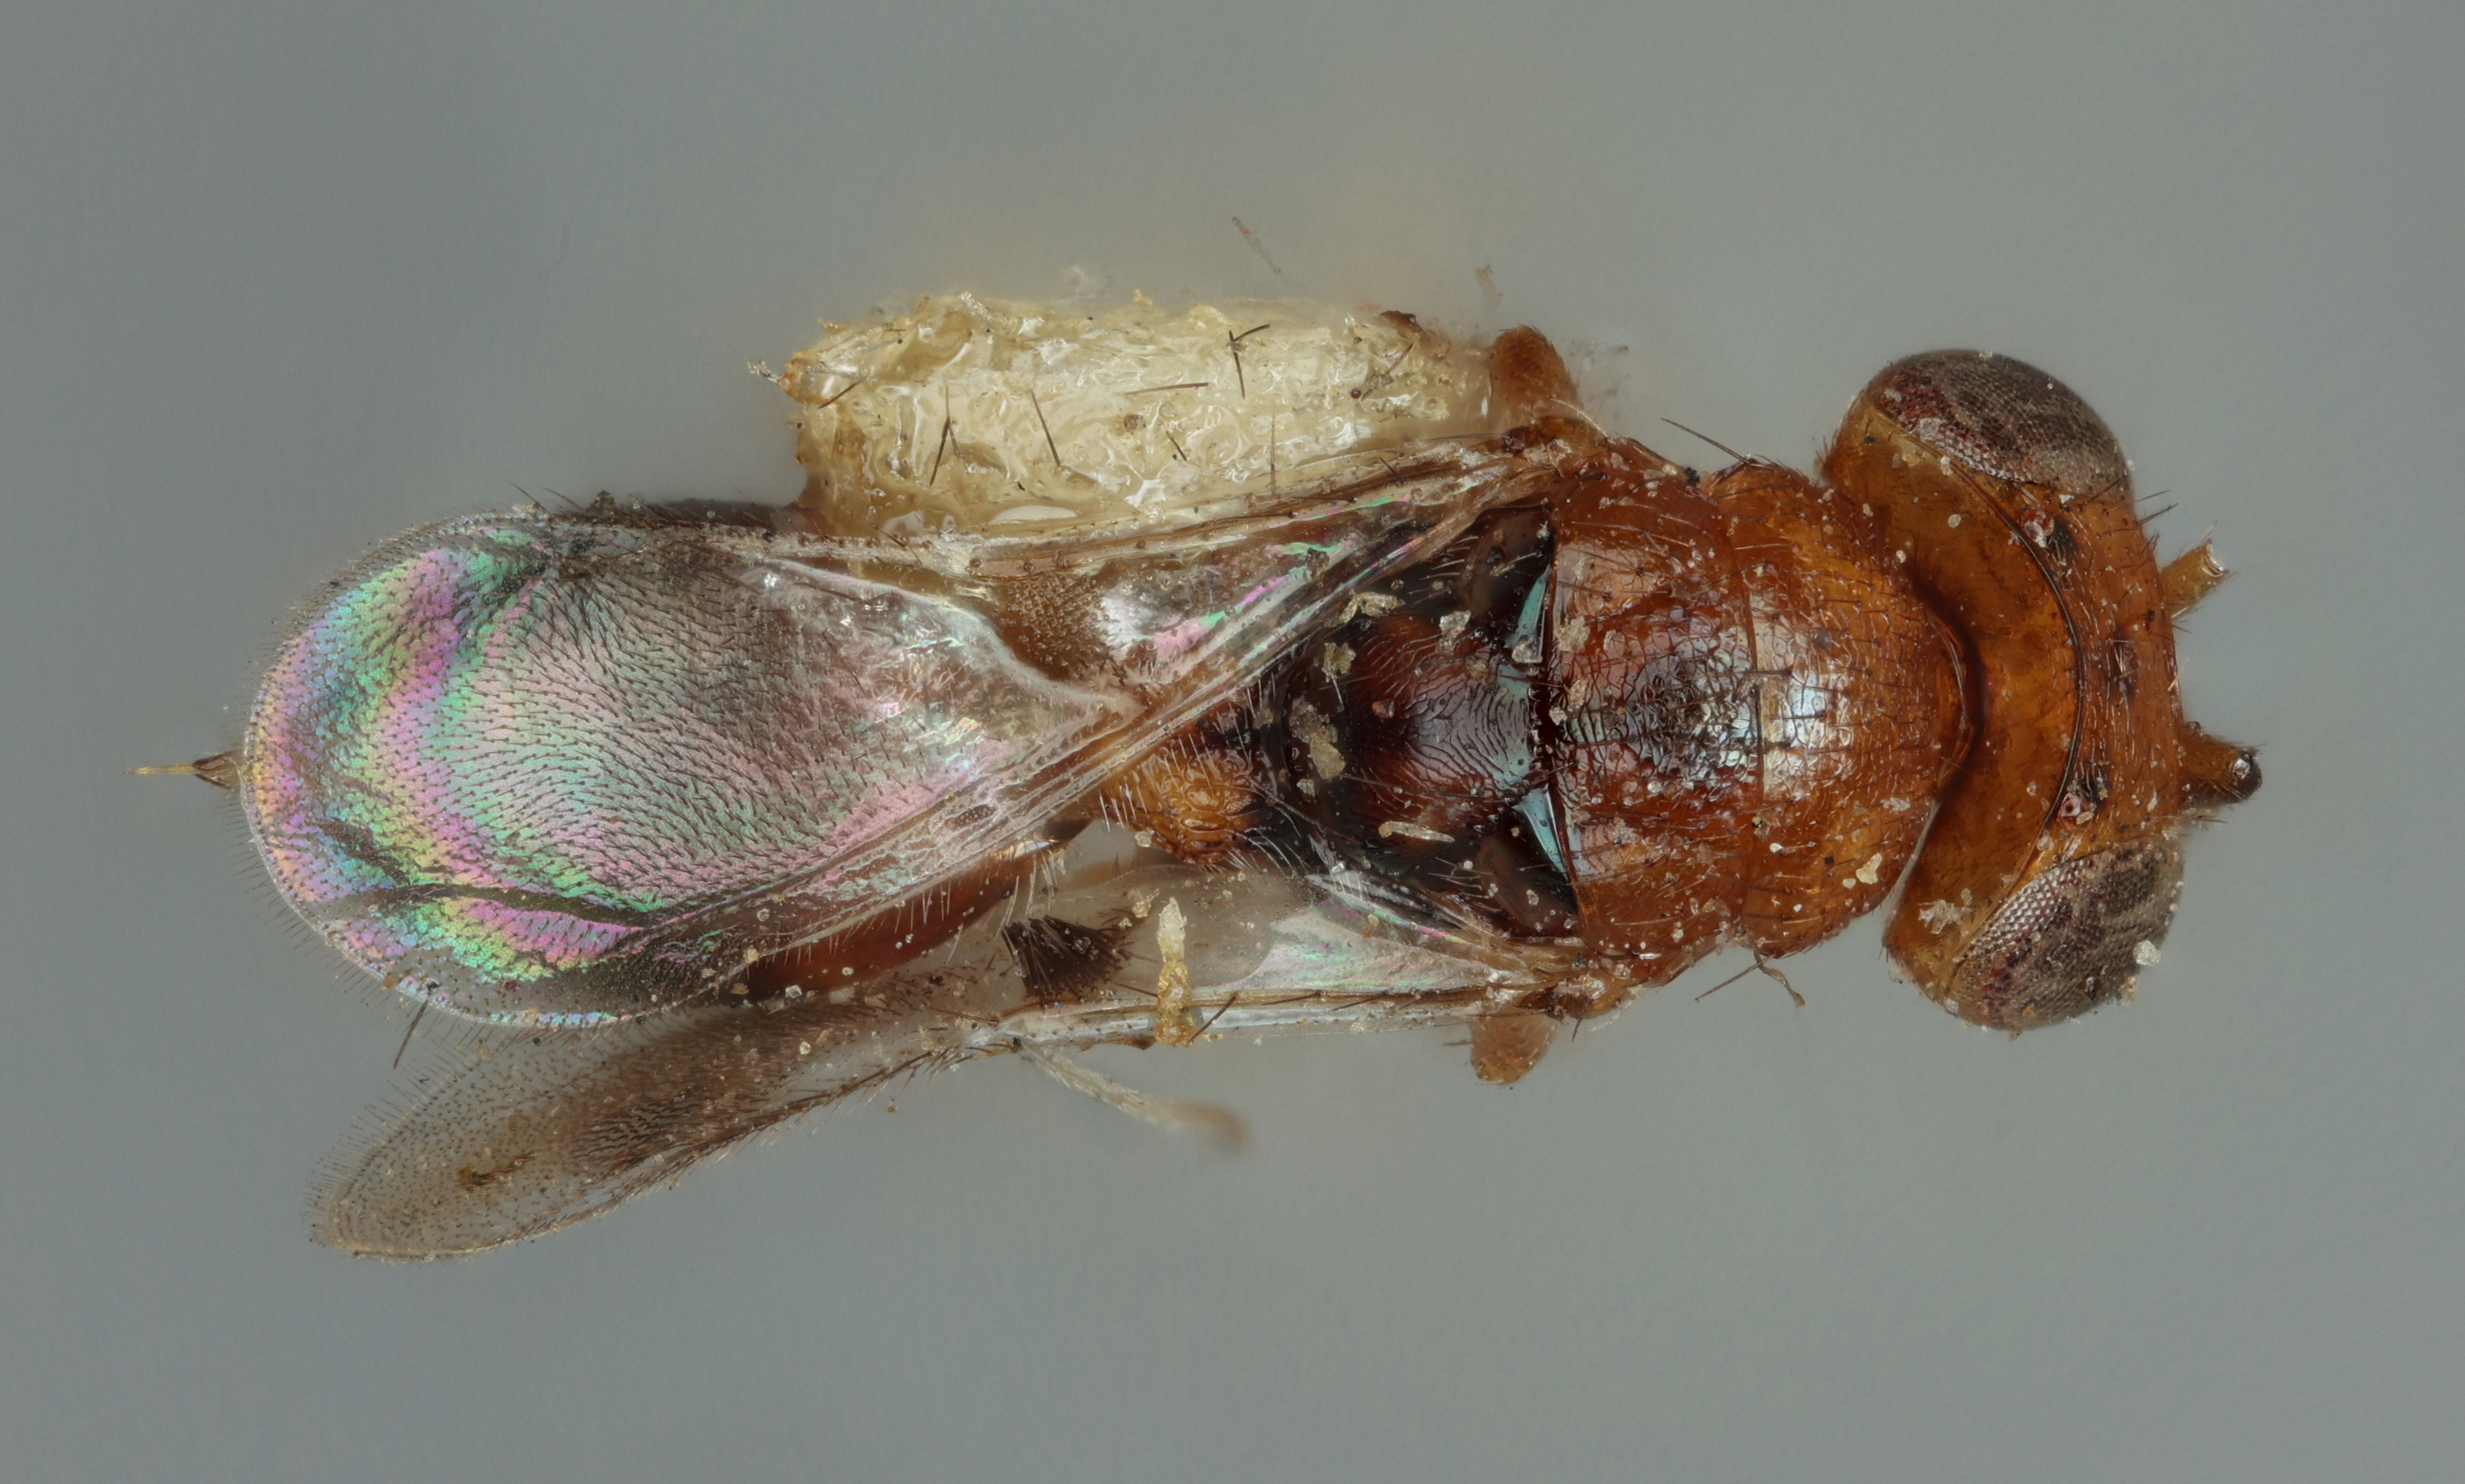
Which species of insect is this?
Ophelosia viridinotata
